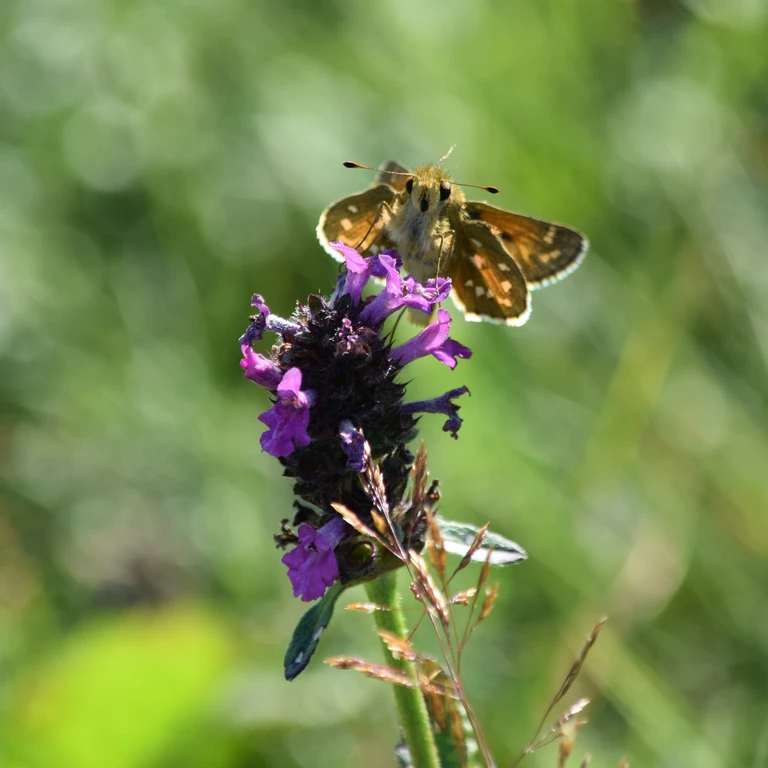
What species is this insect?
Hesperia comma
